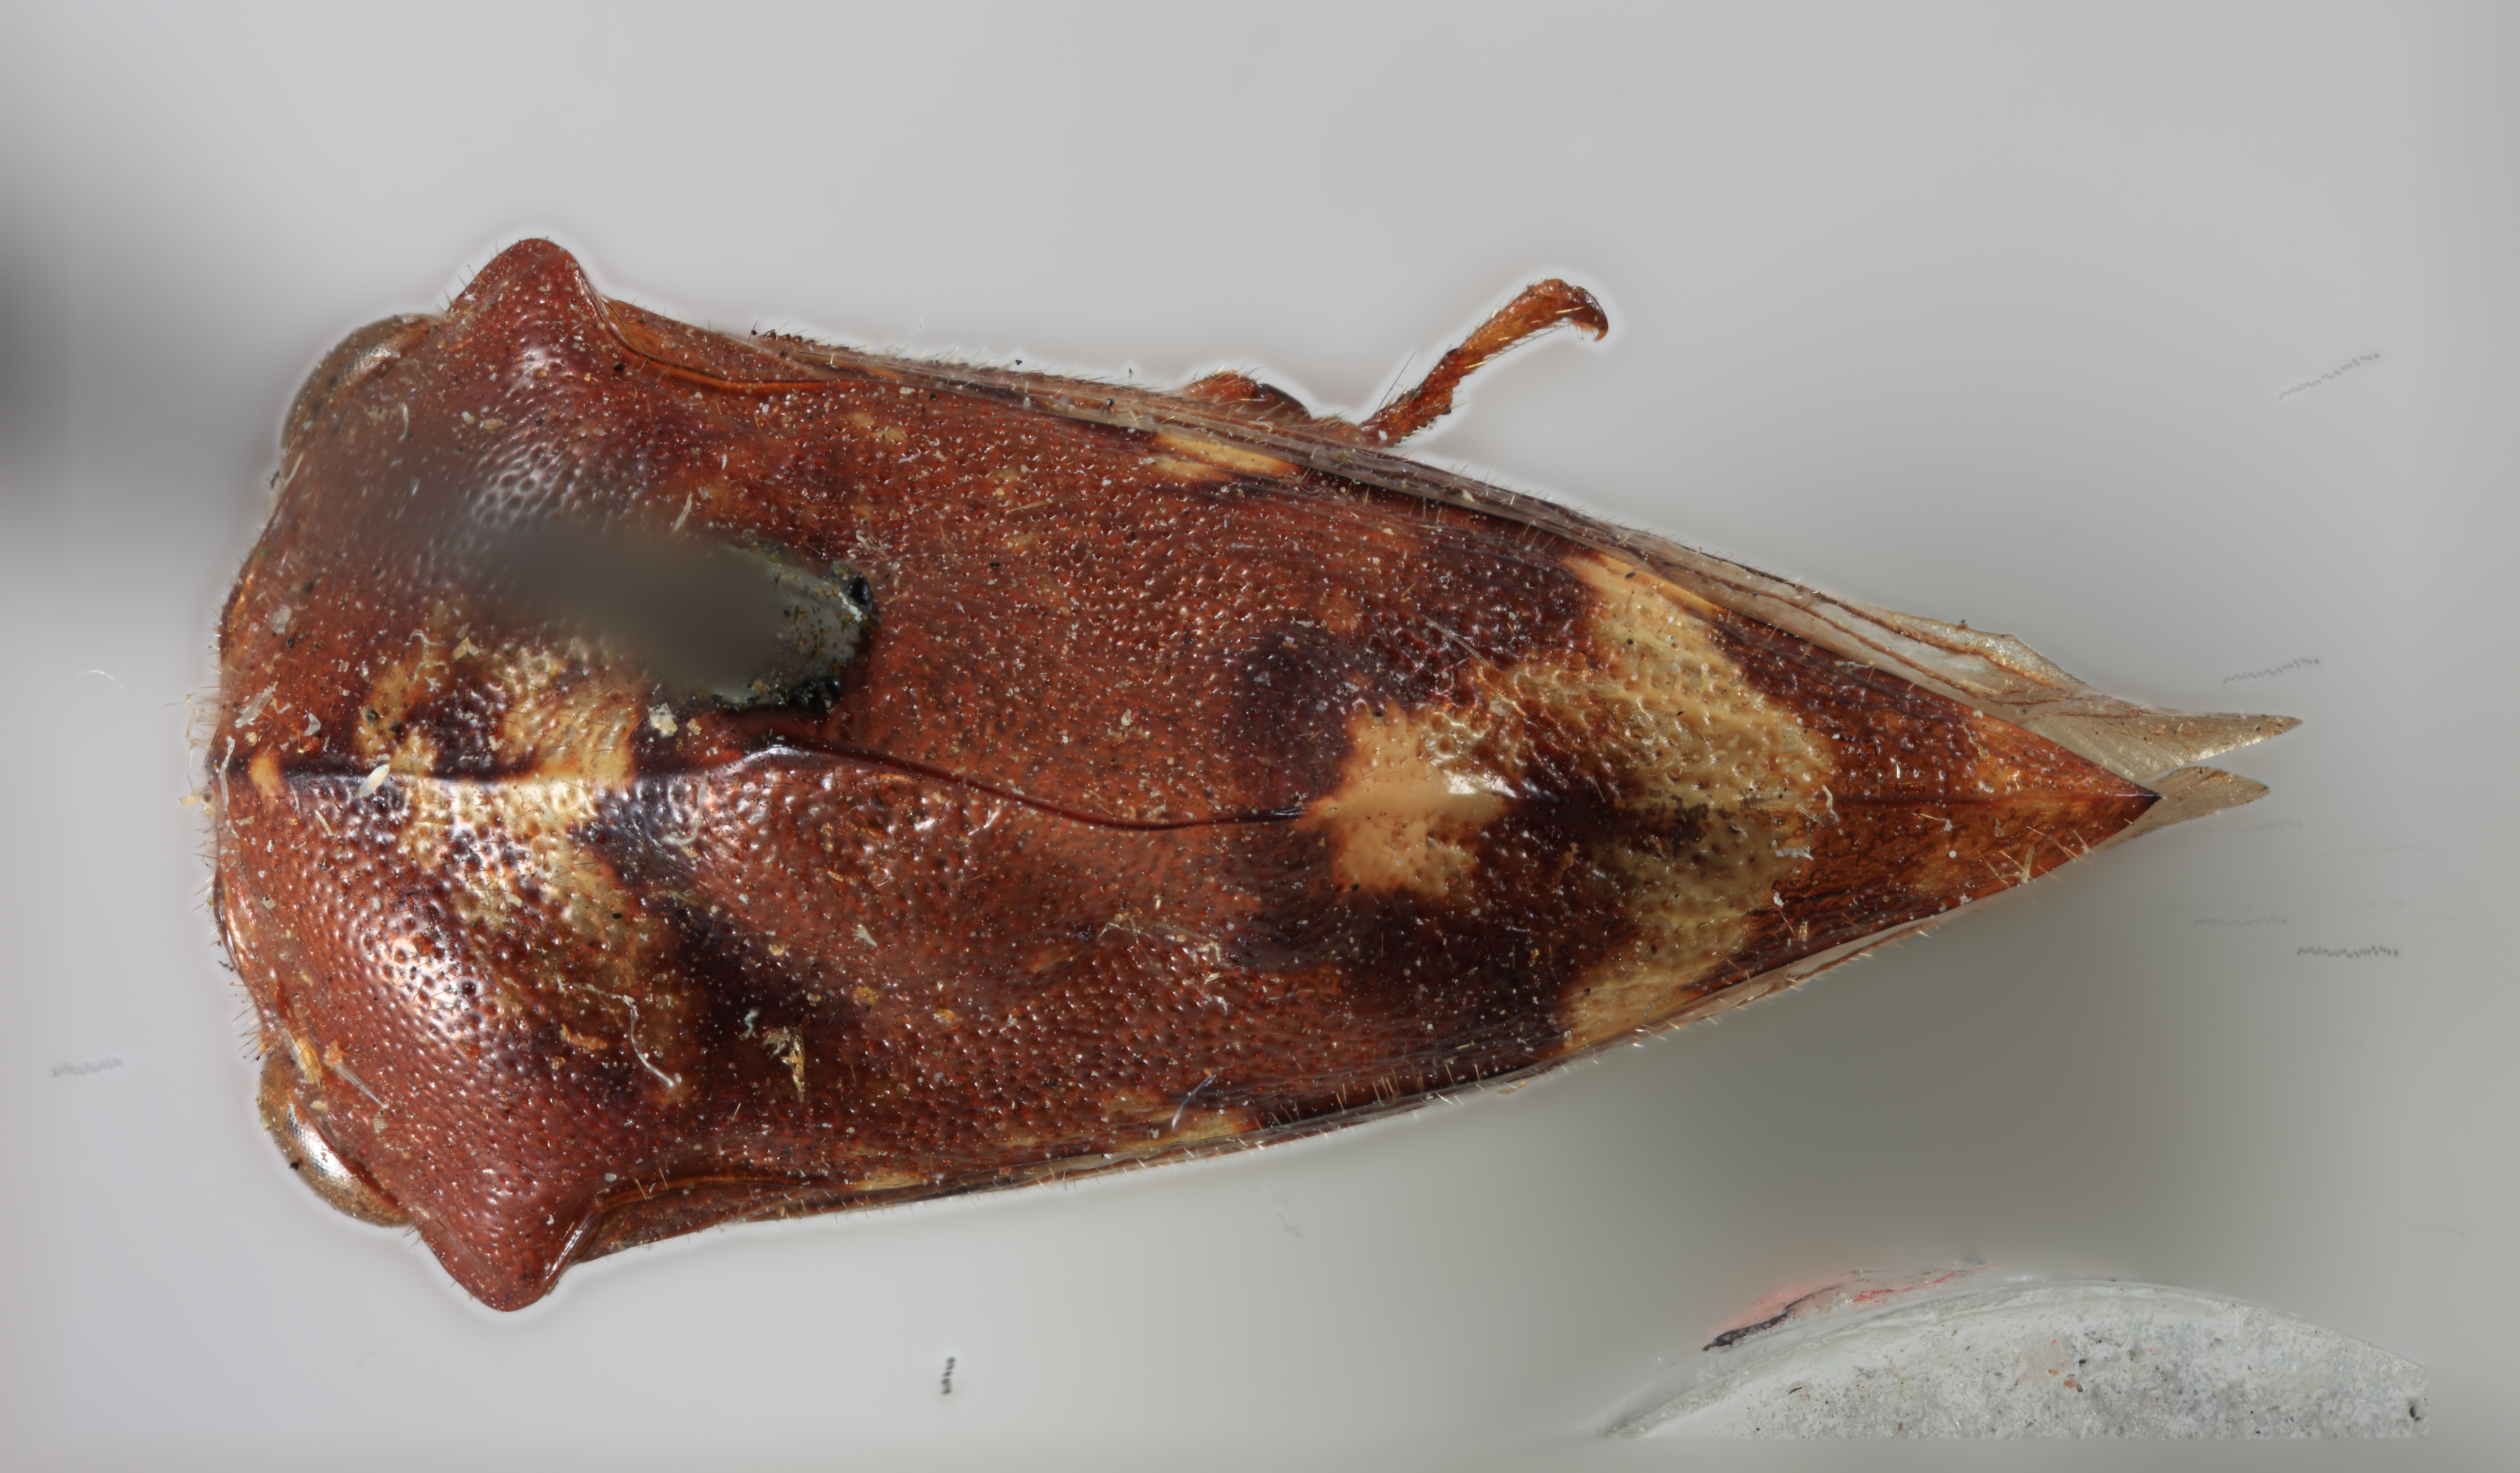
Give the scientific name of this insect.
Telamona compacta
